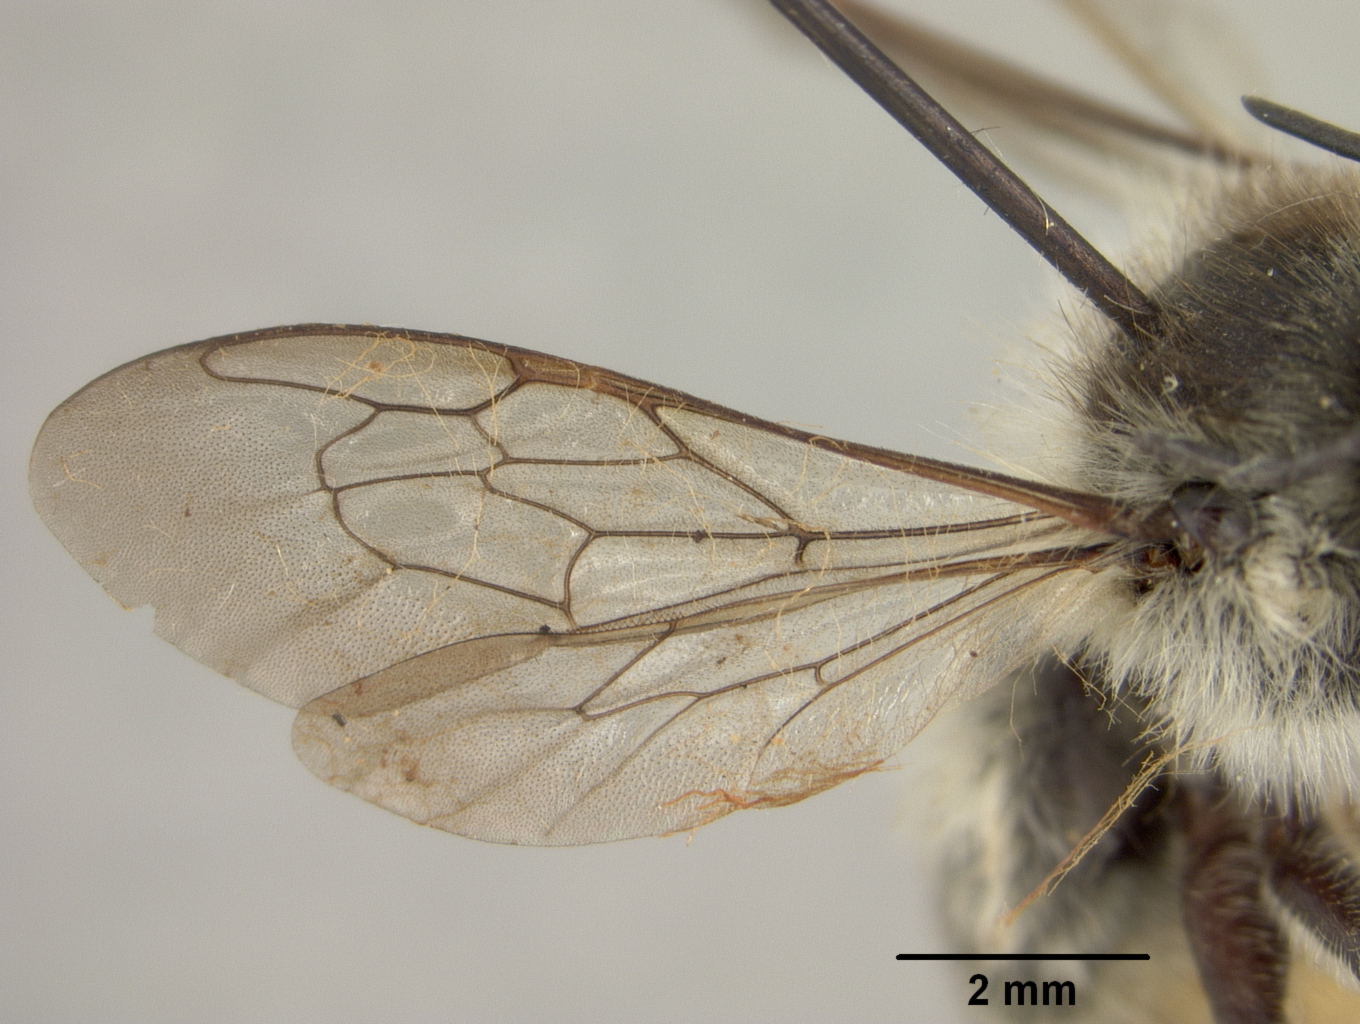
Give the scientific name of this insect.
Megachile polita
